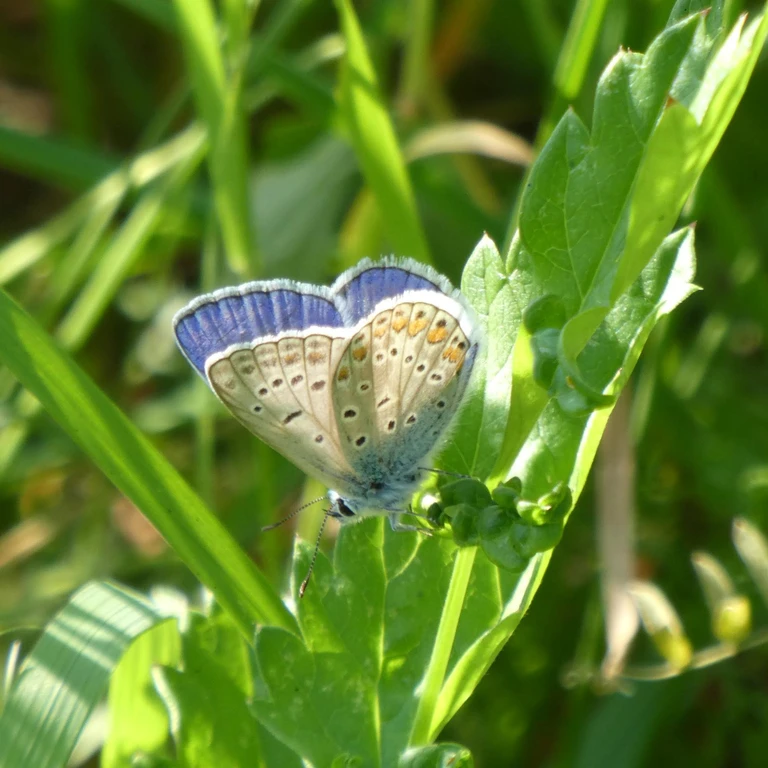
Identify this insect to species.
Polyommatus icarus
